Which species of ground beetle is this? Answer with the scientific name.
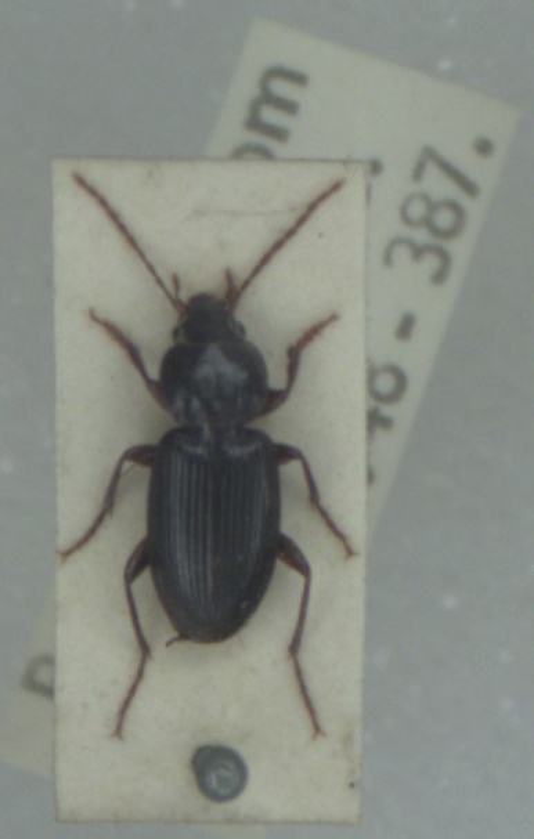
Synuchus vivalis
